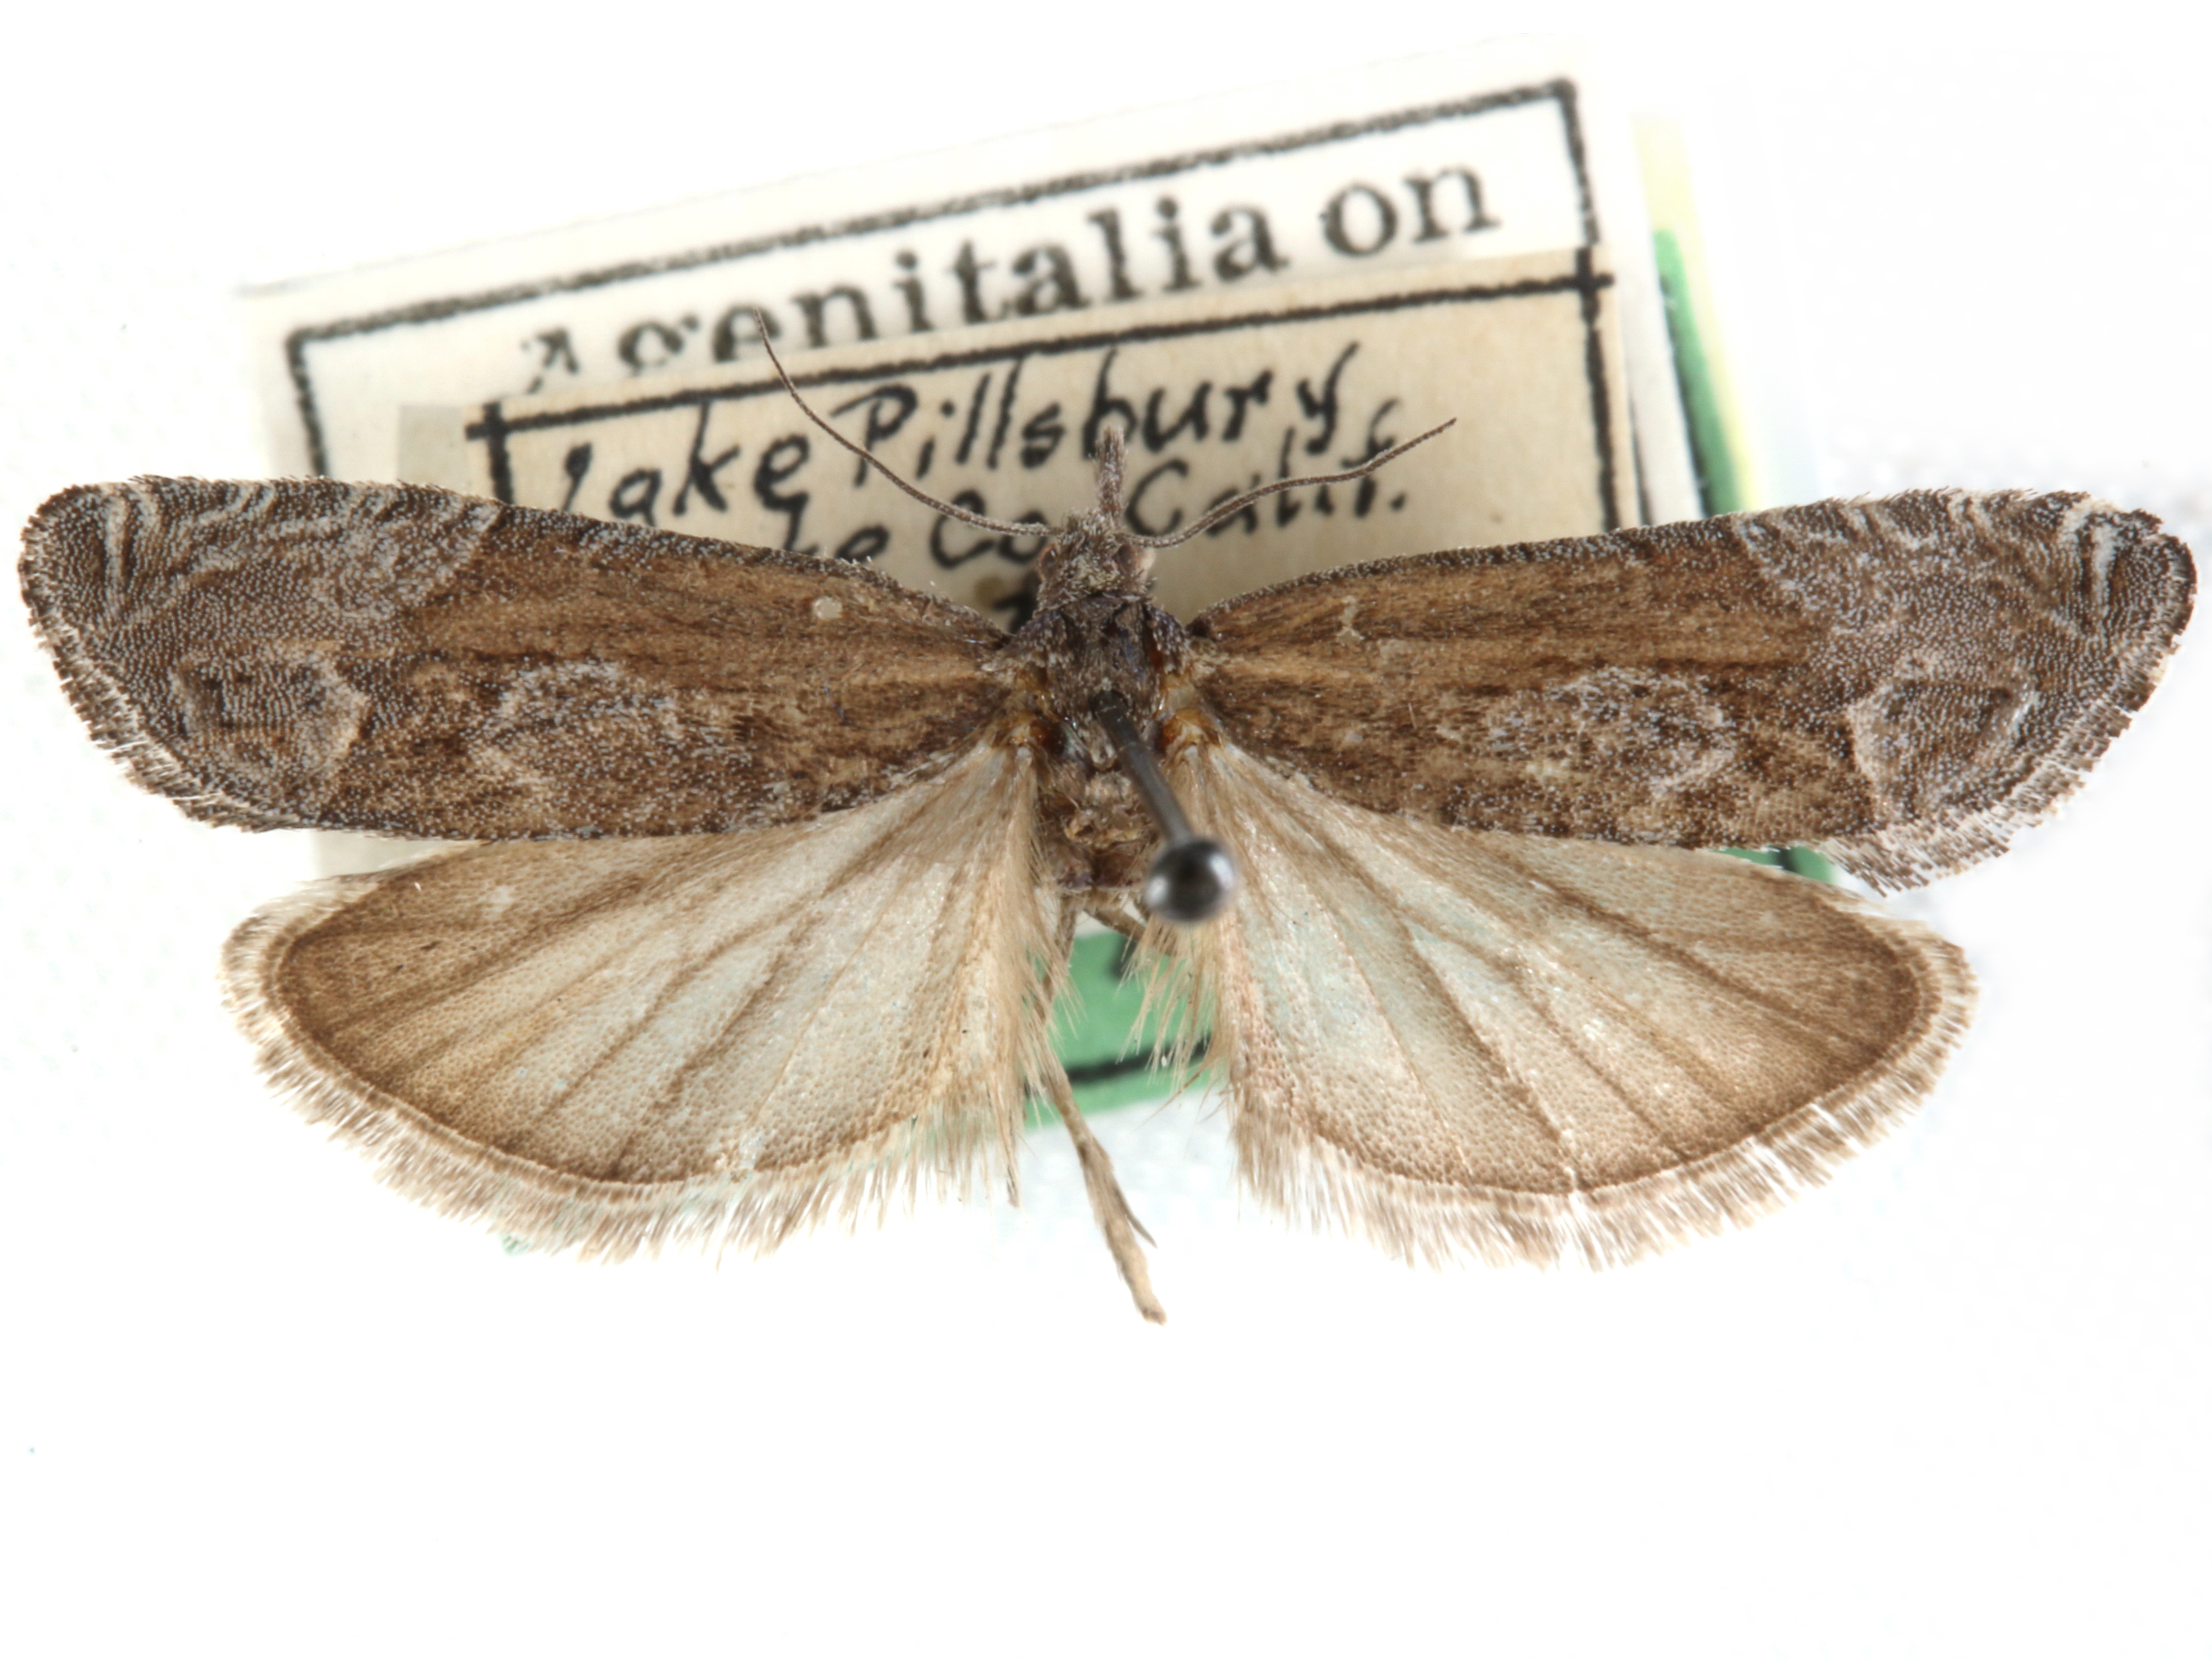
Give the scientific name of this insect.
Eucosma umbraticana
